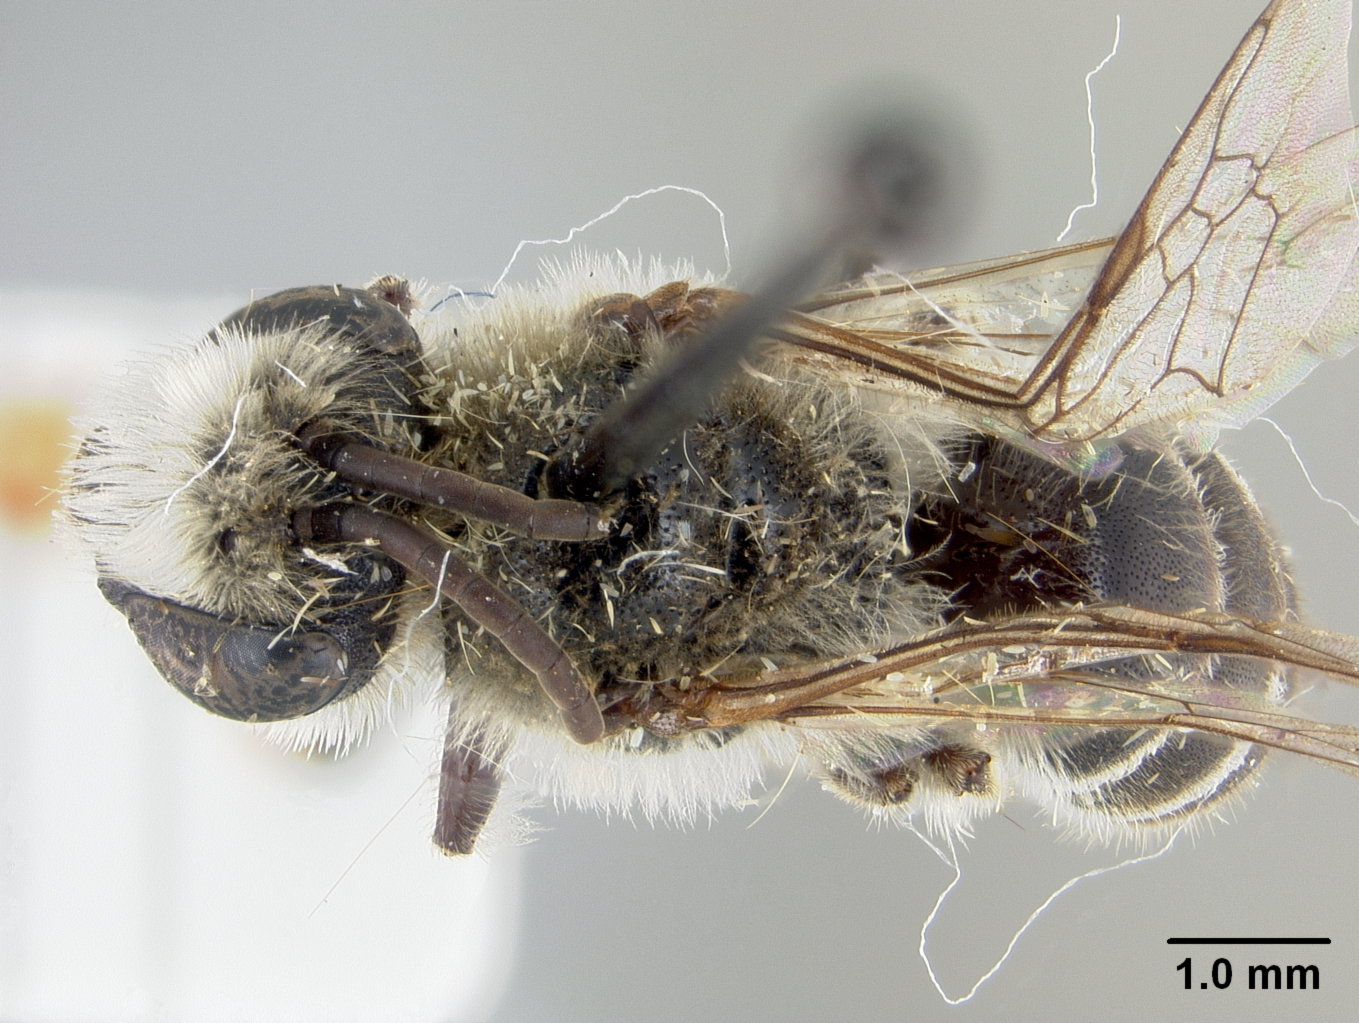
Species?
Colletes ventraliformis
